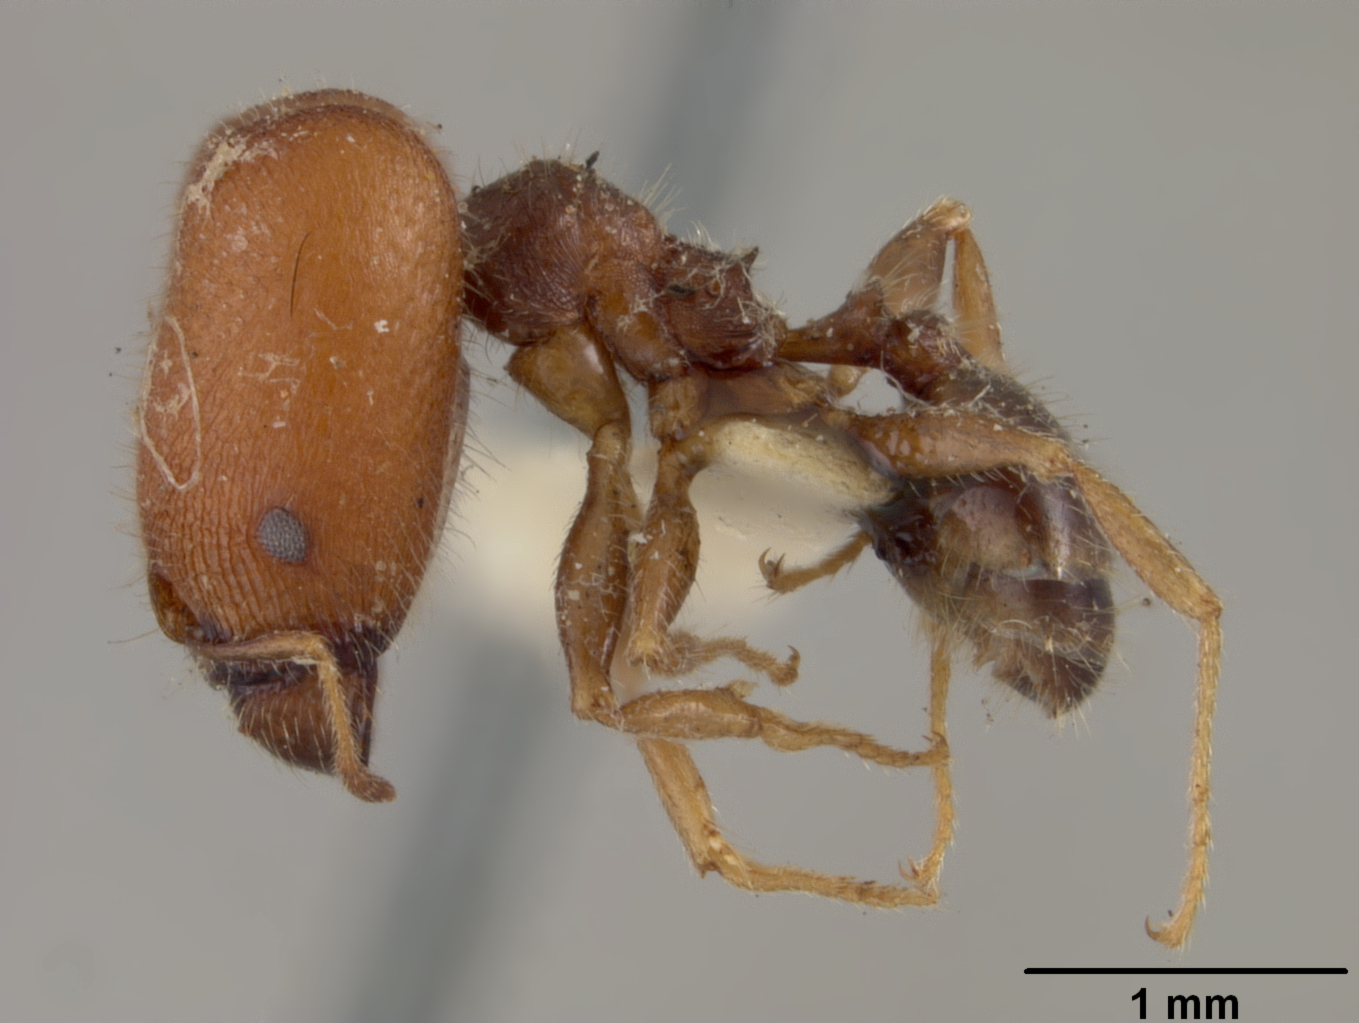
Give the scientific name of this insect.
Pheidole rugifrons
